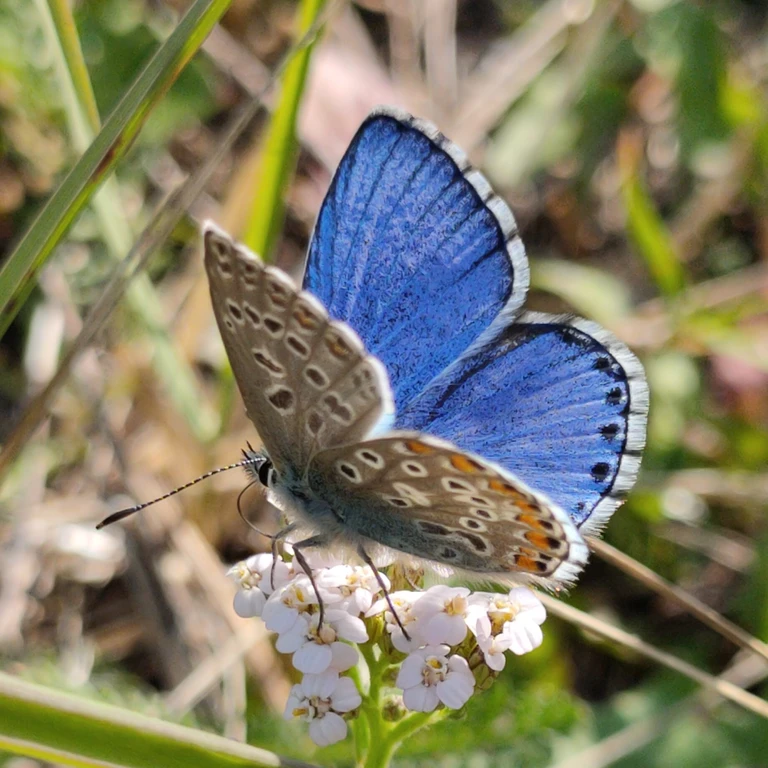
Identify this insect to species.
Lysandra bellargus
